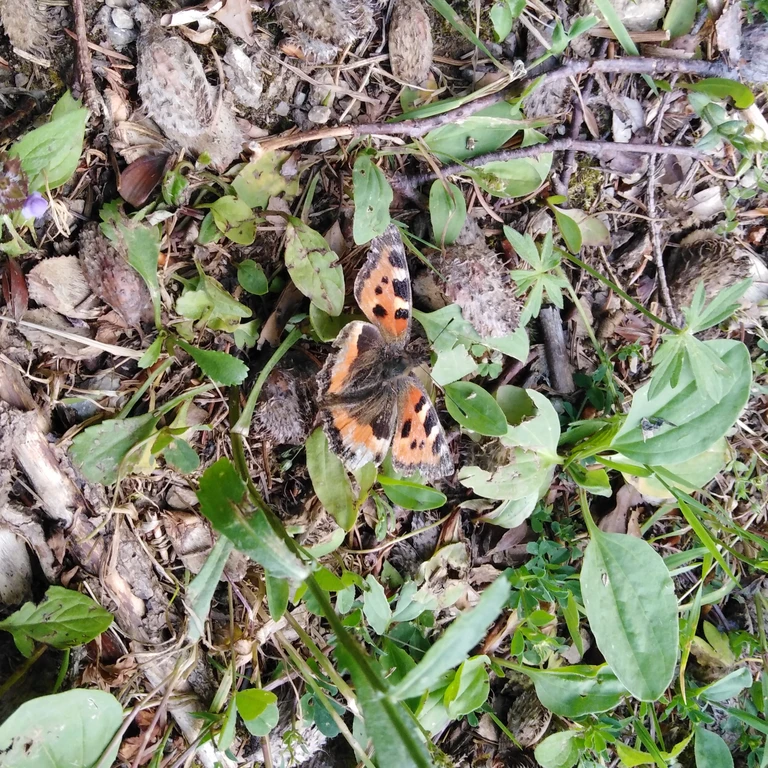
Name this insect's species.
Aglais urticae
